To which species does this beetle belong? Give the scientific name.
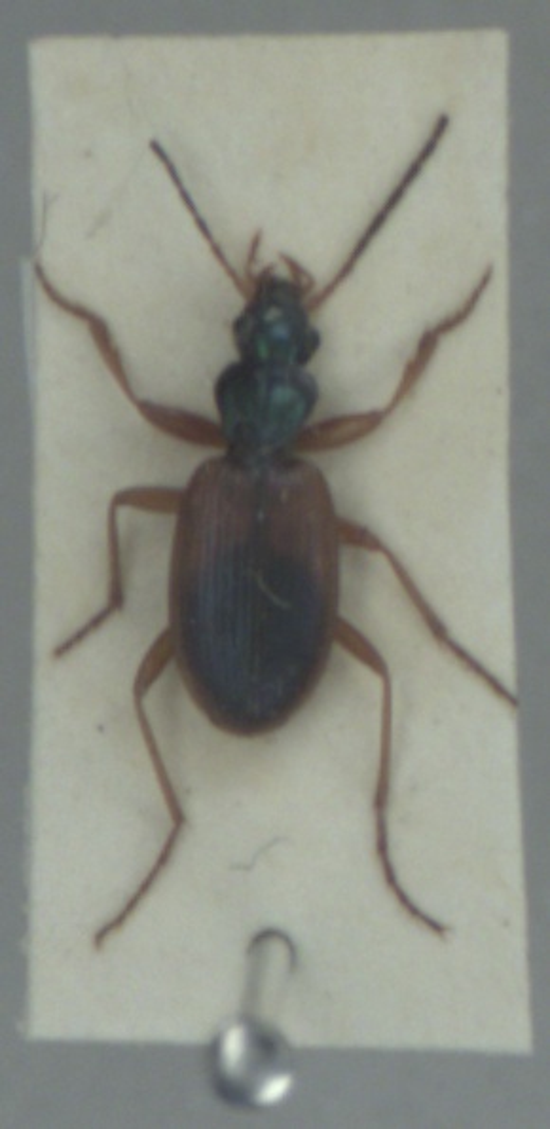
Anchomenus dorsalis
